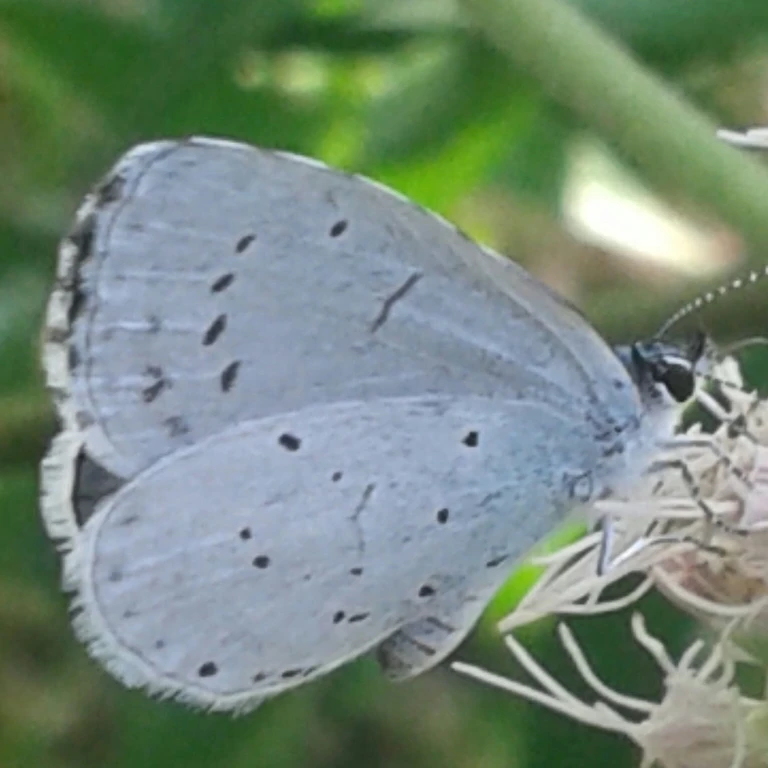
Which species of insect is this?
Celastrina argiolus
